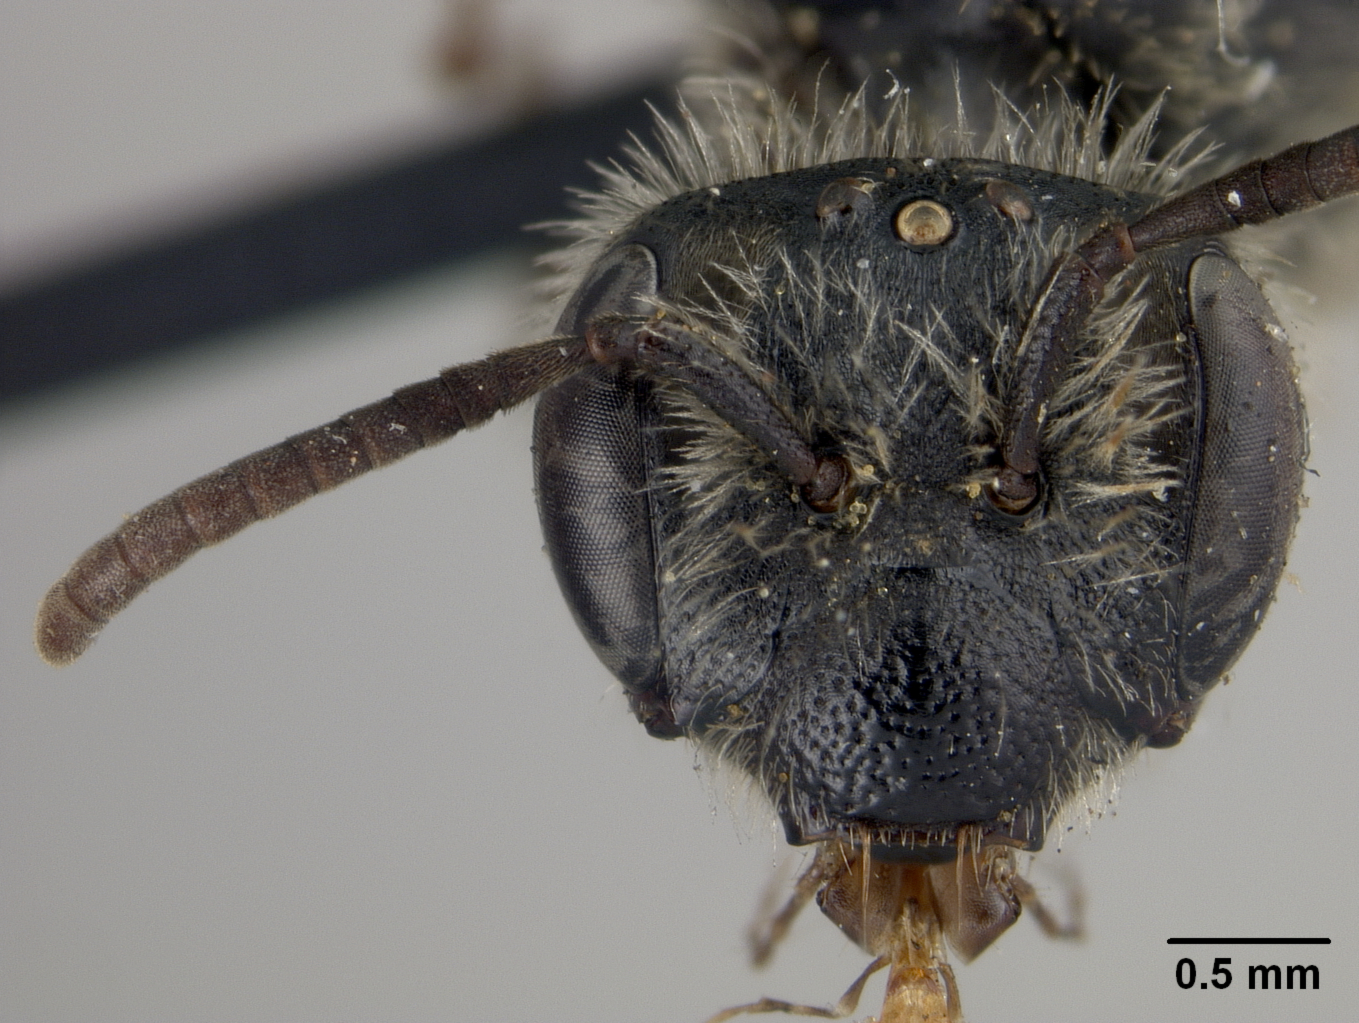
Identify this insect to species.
Andrena seviensis
